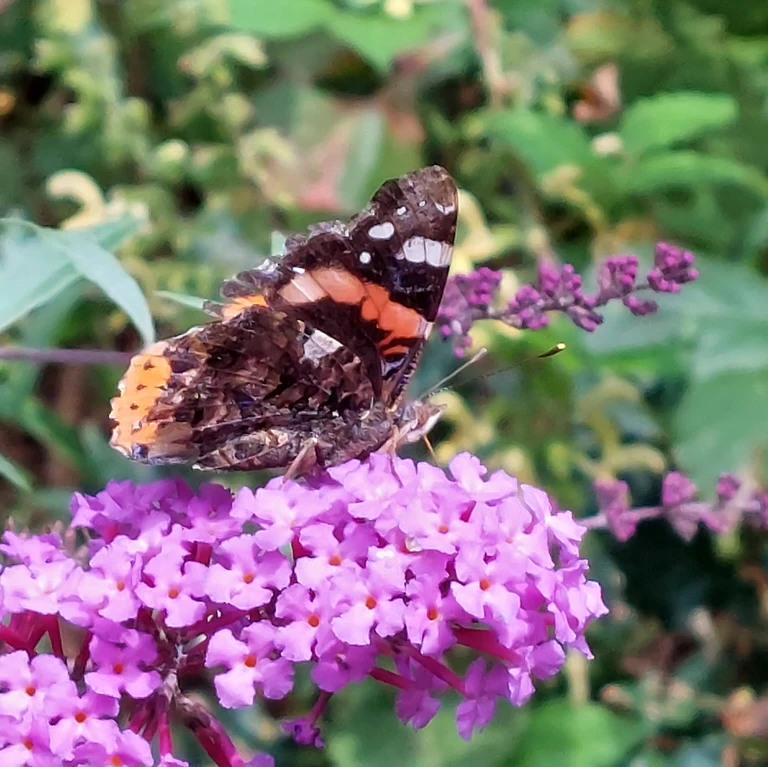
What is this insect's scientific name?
Vanessa atalanta
